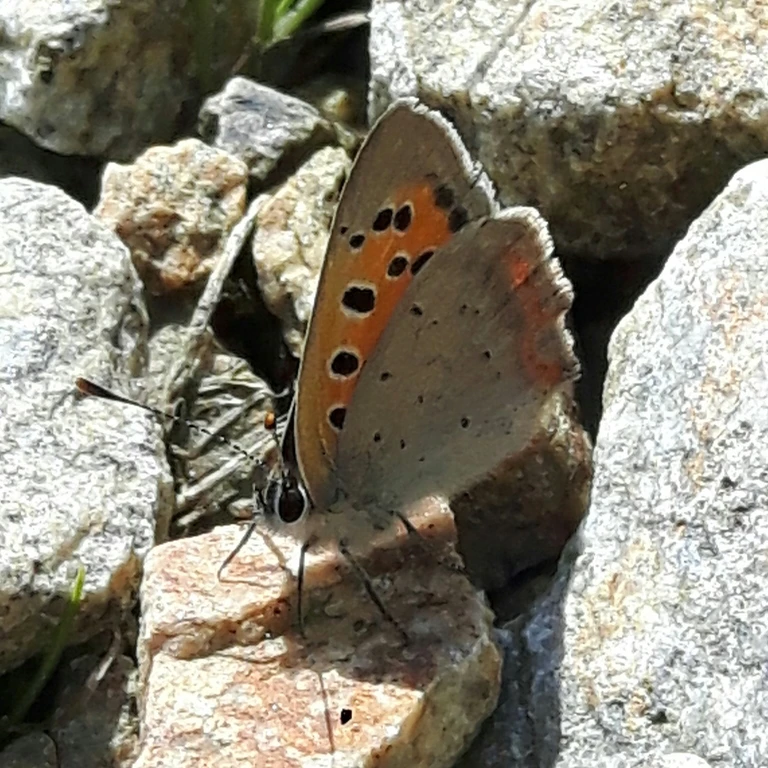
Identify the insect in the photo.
Lycaena phlaeas
